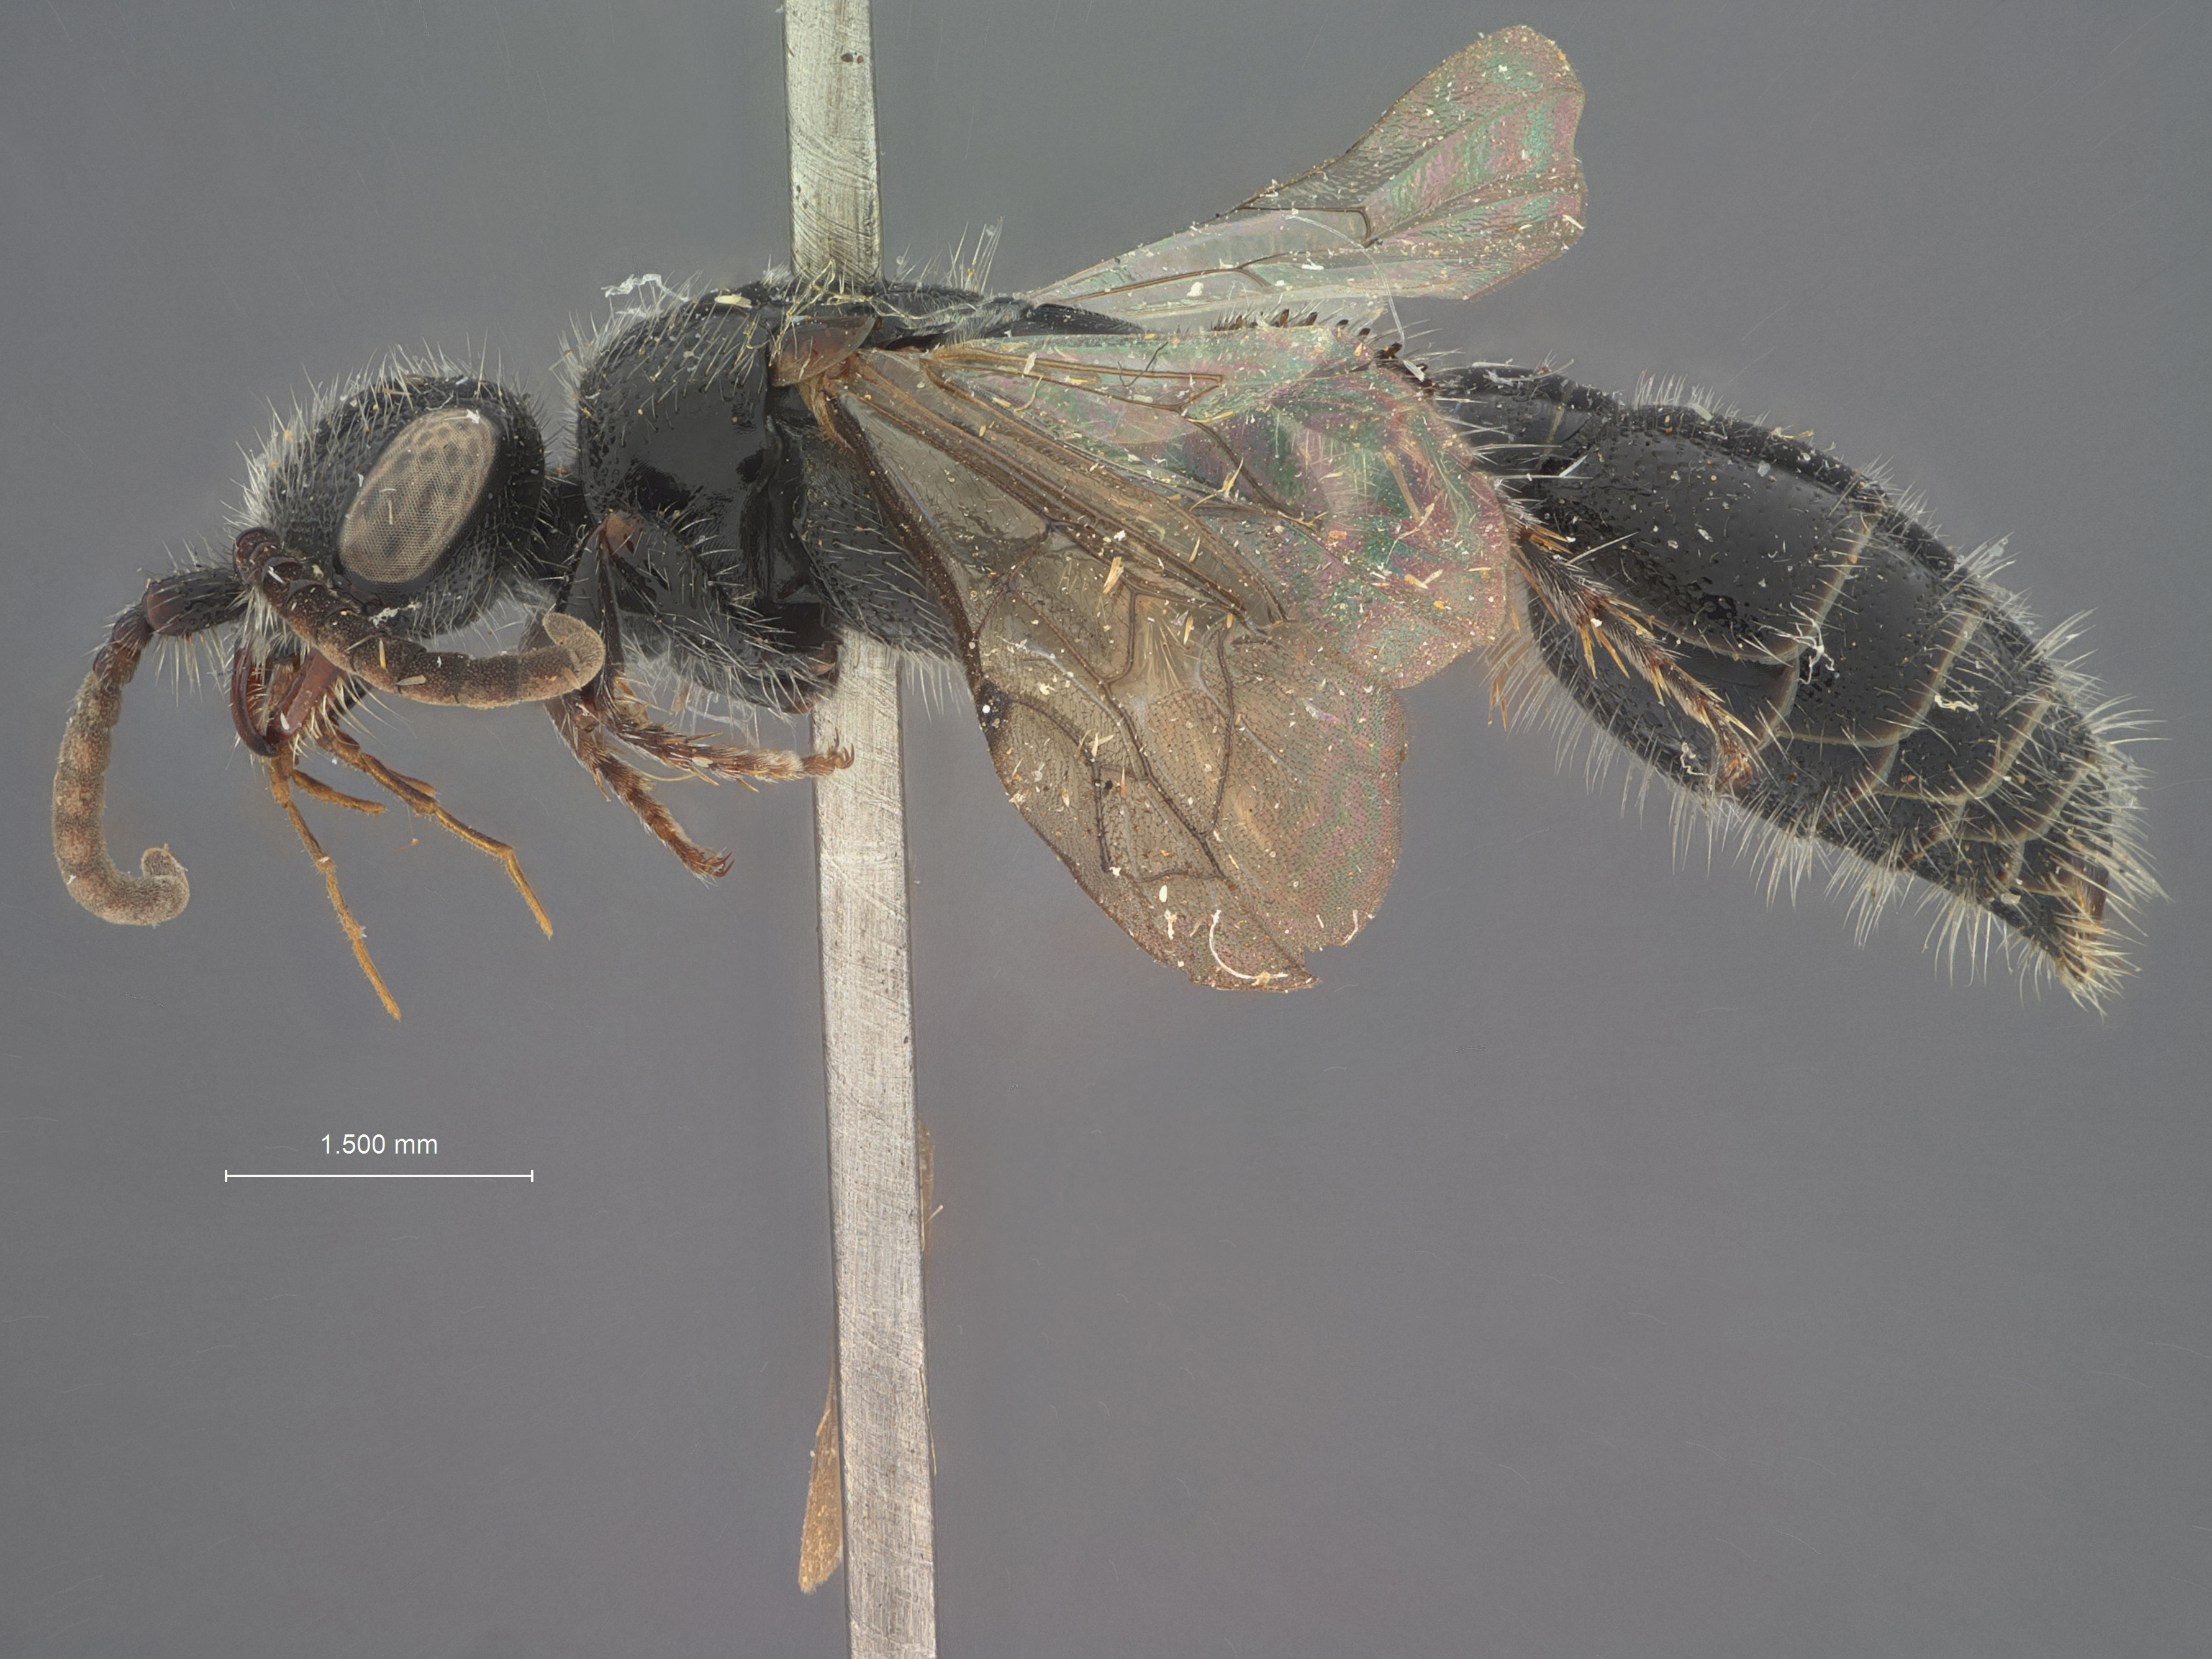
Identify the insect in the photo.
Tiphia wittmeri
